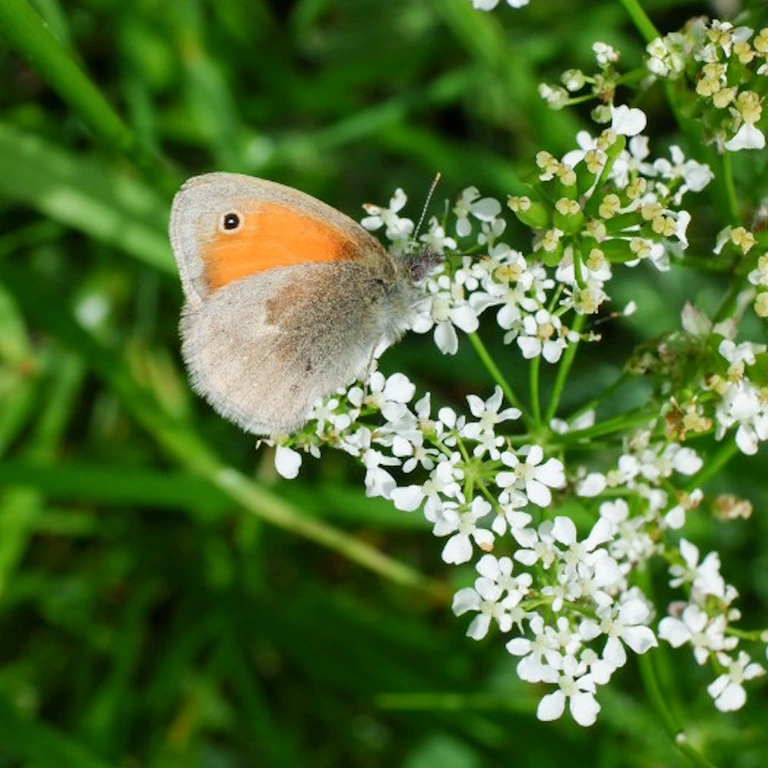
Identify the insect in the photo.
Coenonympha pamphilus
